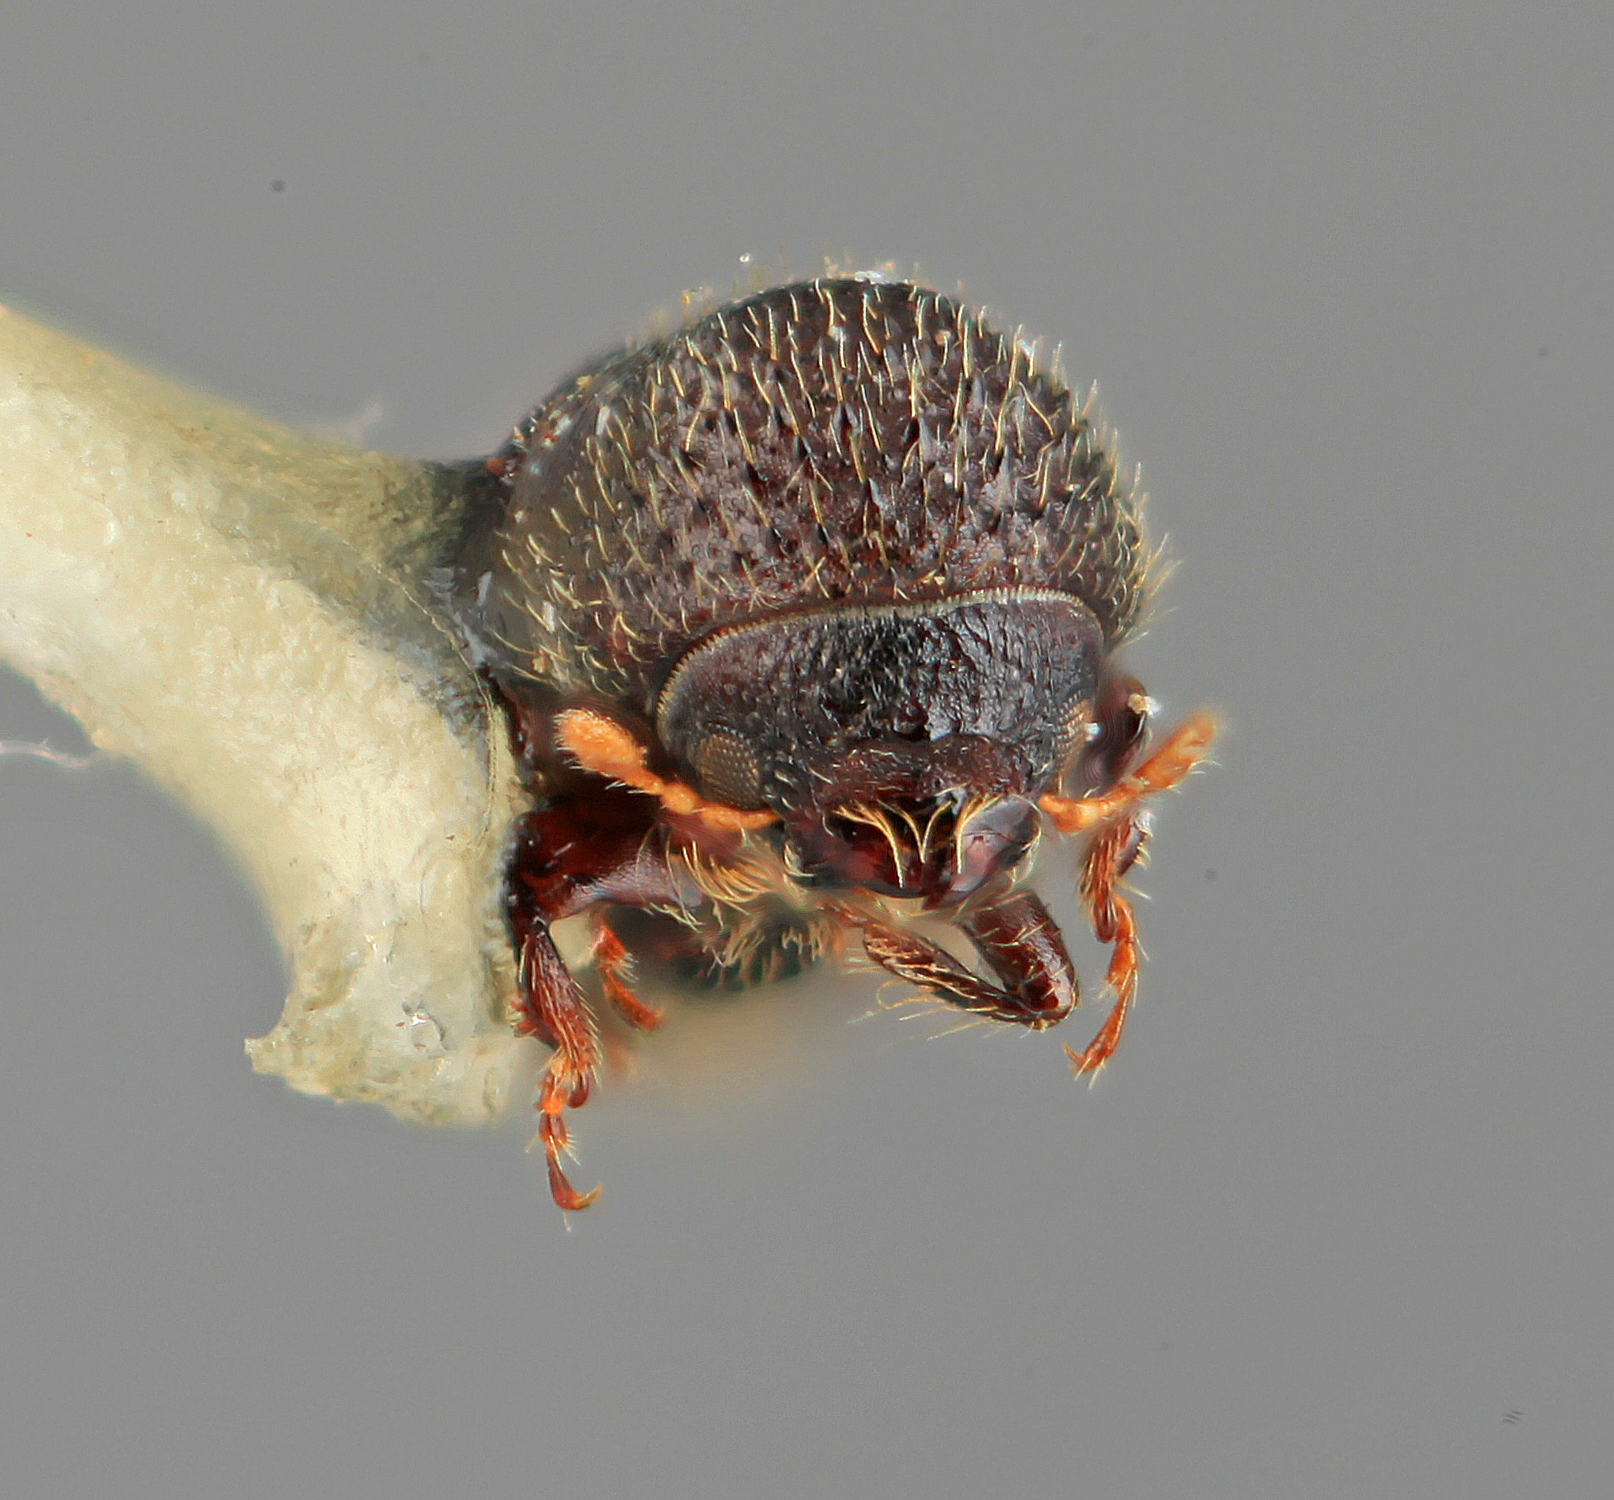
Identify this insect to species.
Hylocurus nodifer
